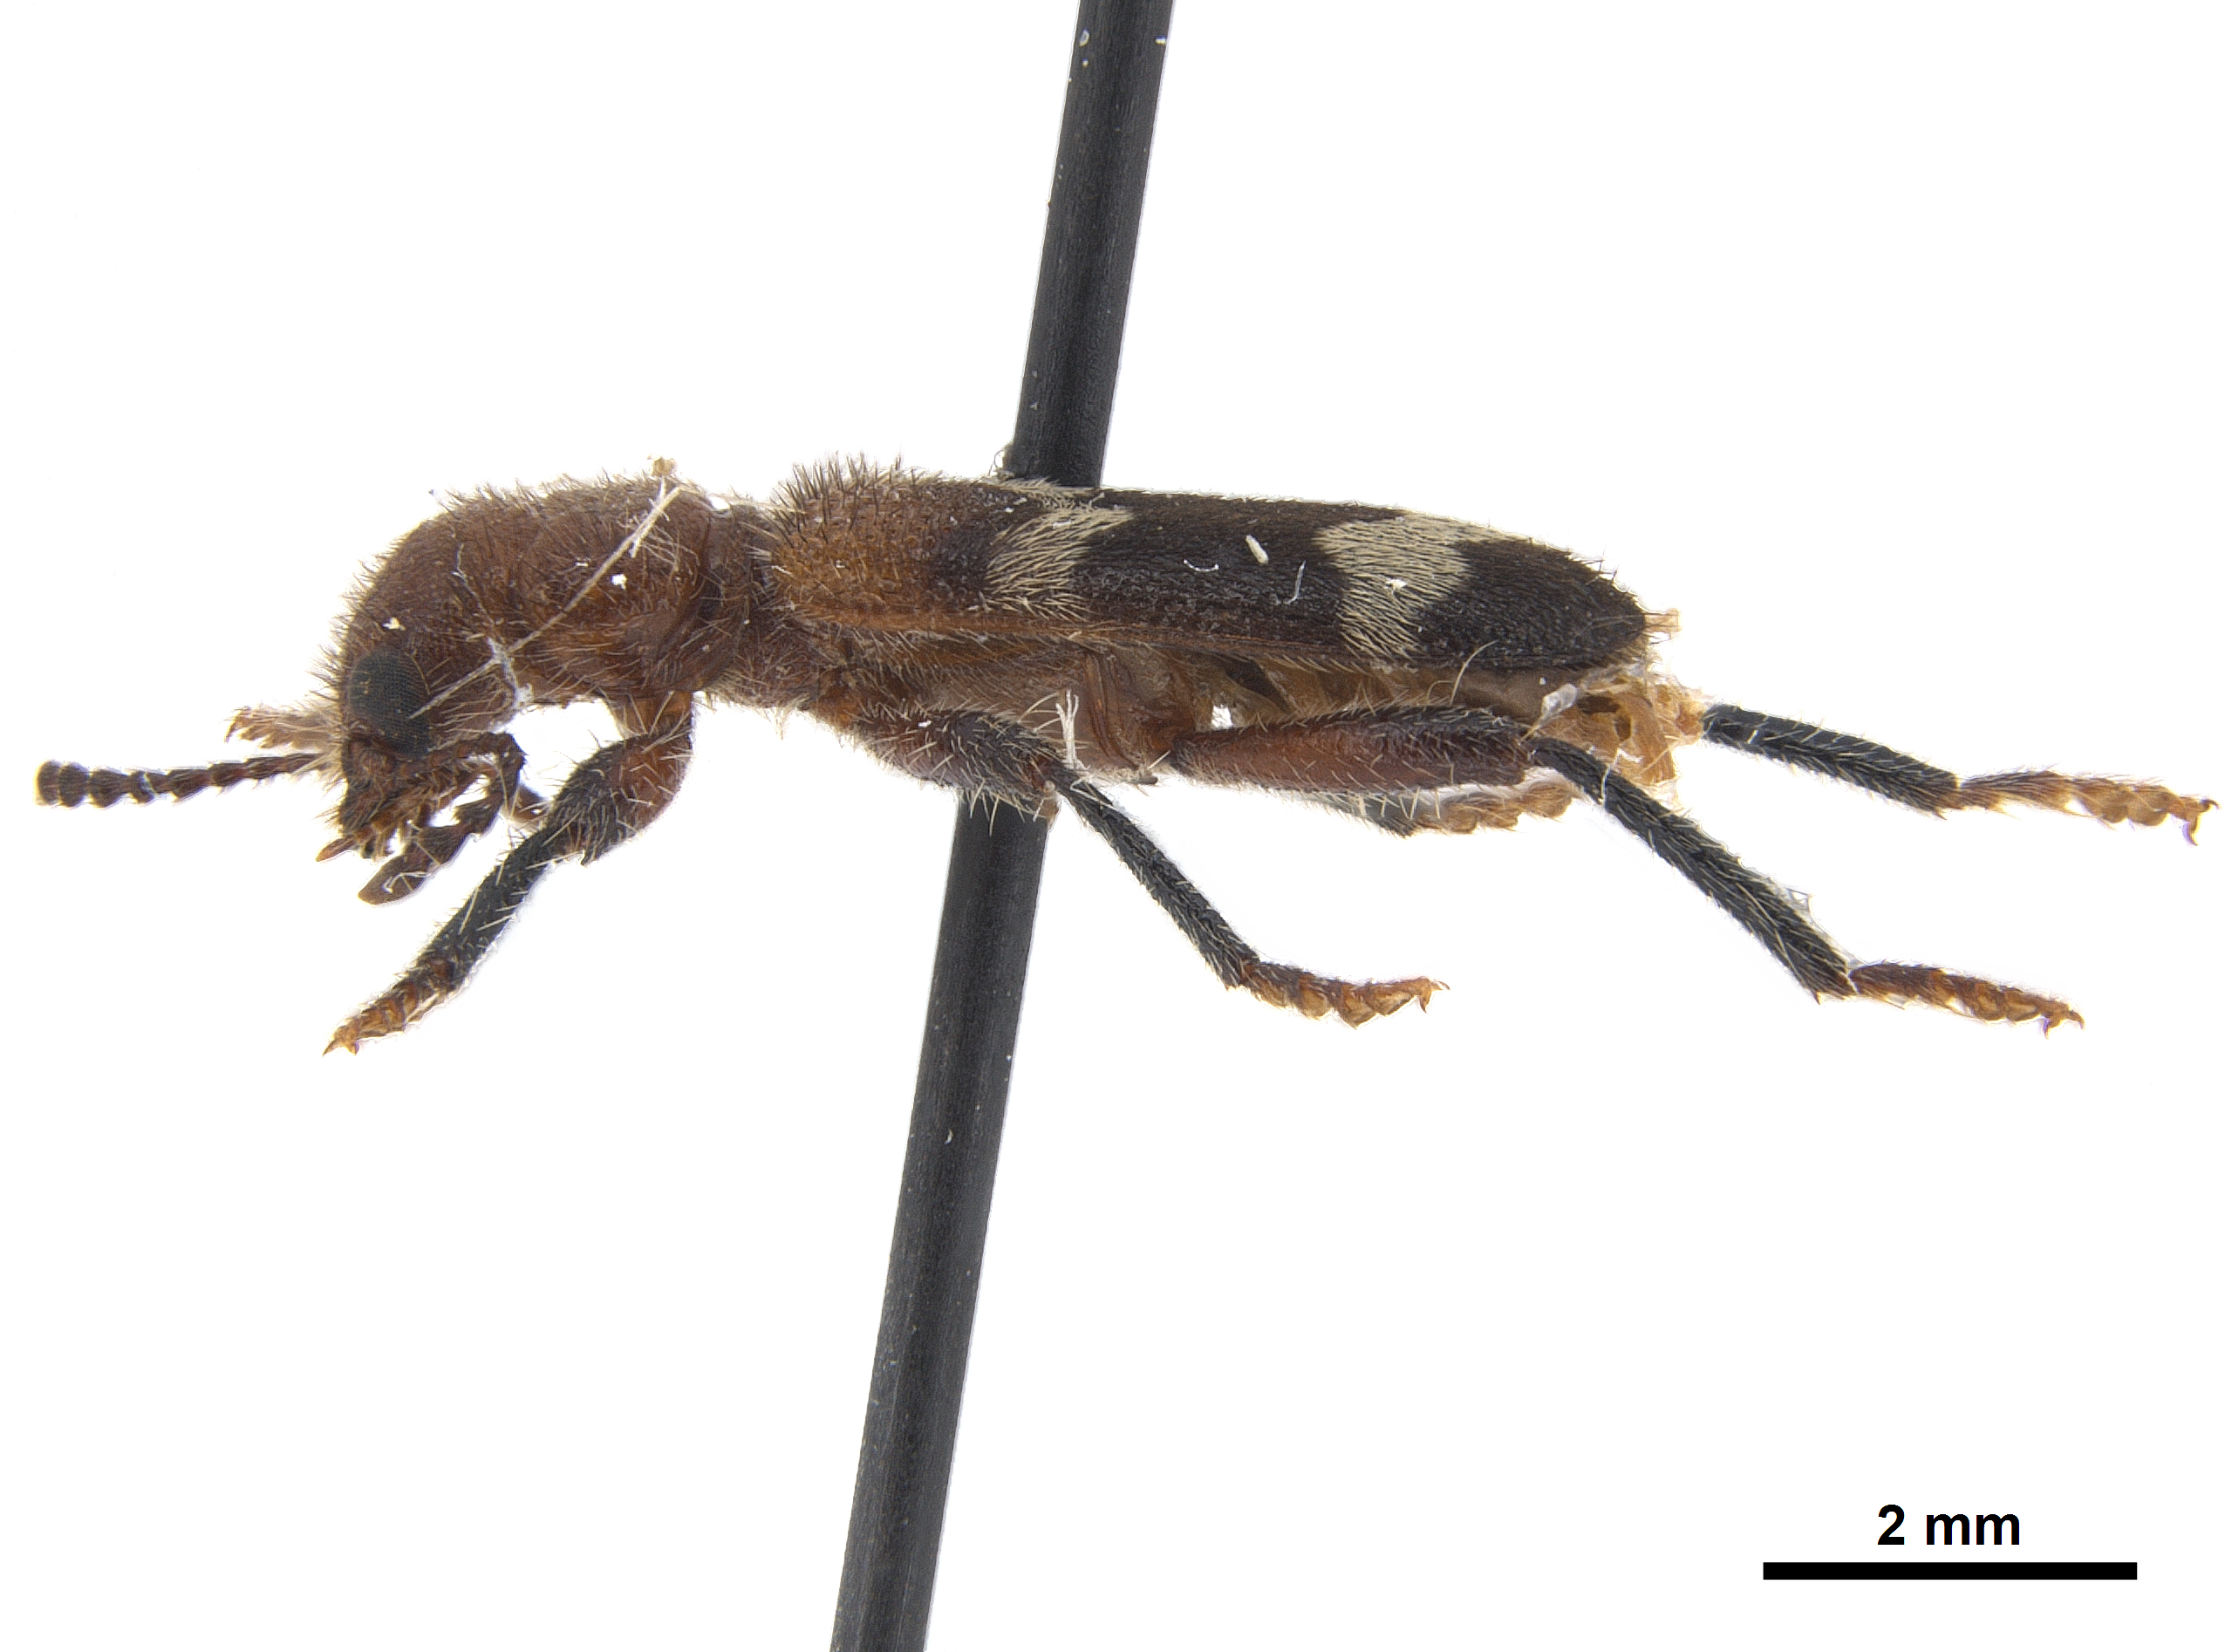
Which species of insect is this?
Thanasimus dubius
